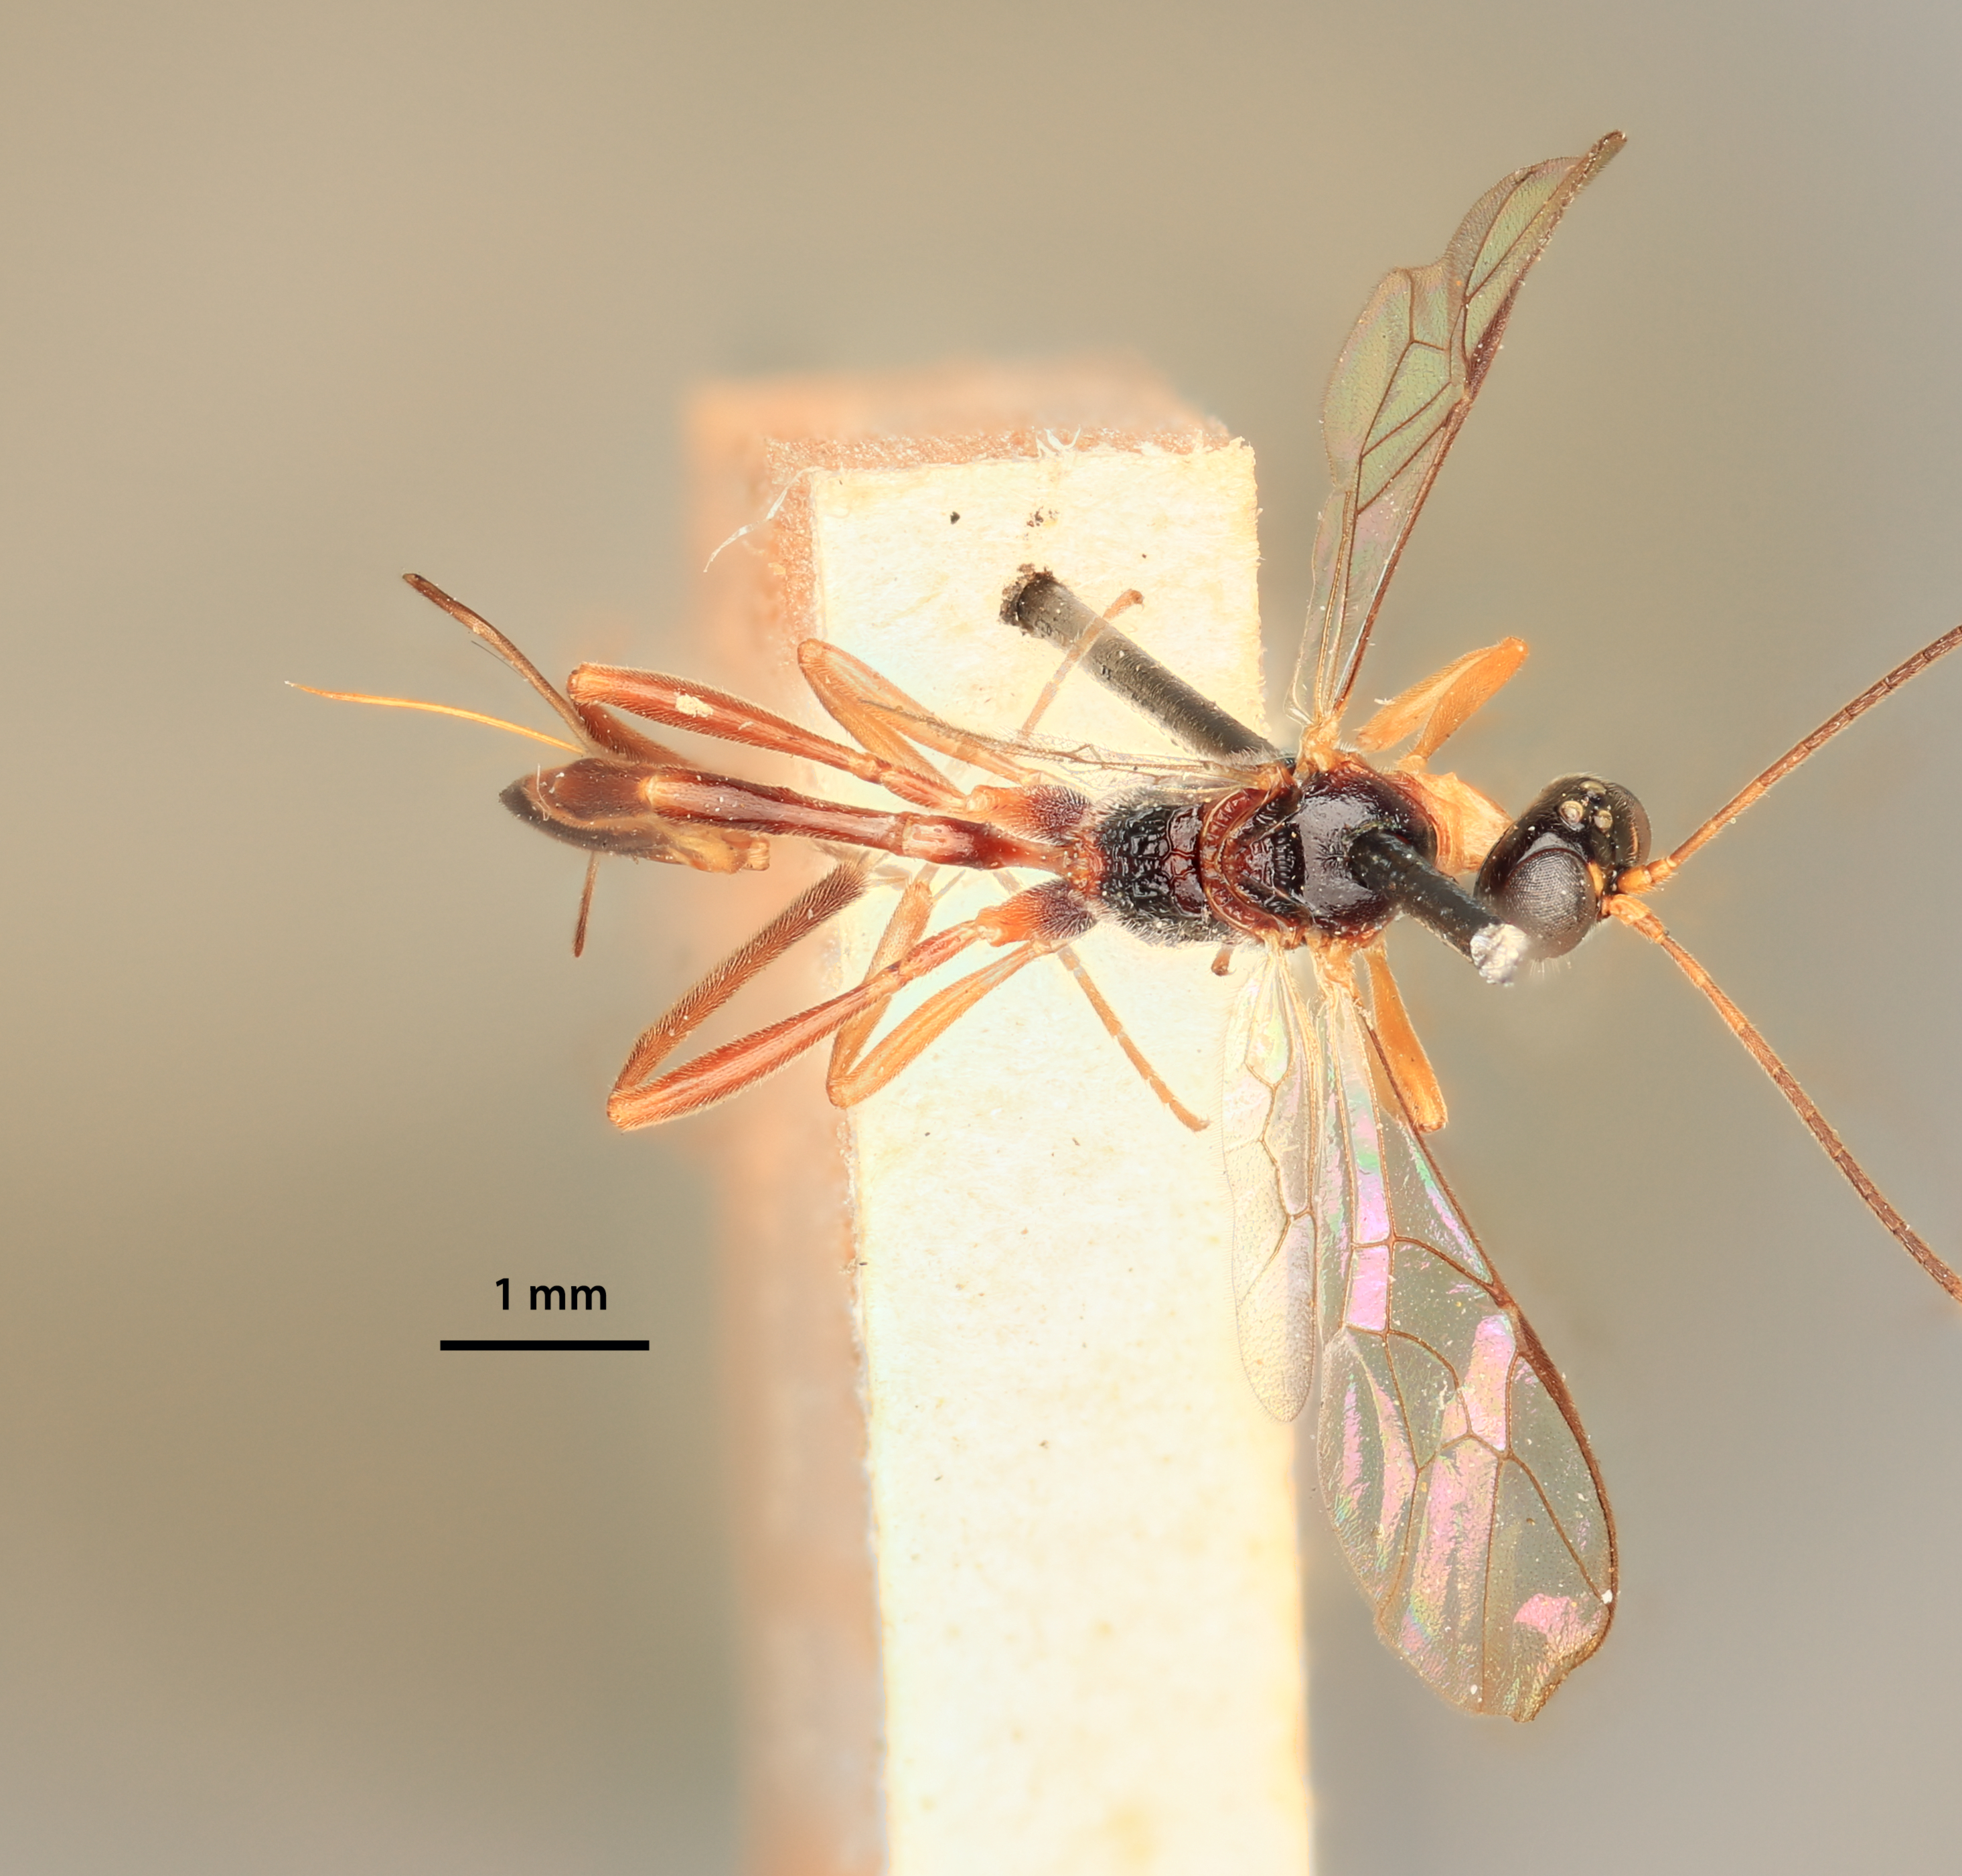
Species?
Neogreeneia picticornis
